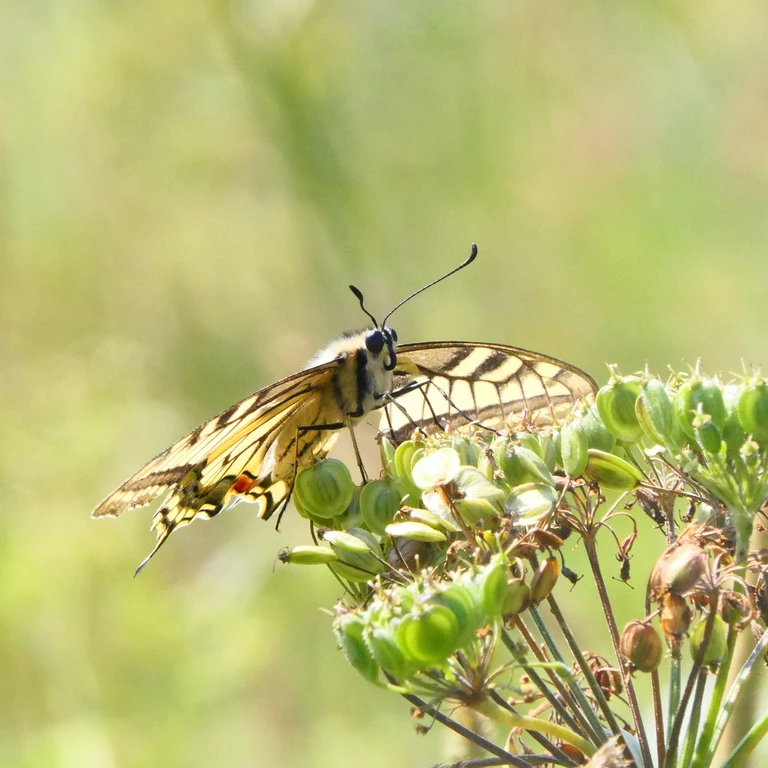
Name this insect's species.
Papilio machaon
